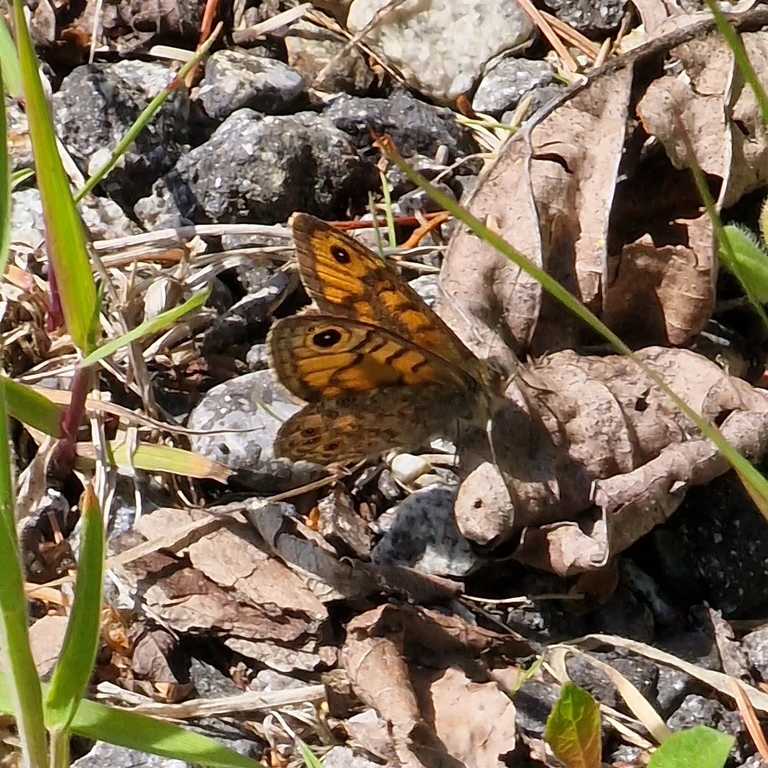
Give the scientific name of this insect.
Lasiommata megera (also Pararge megera)
